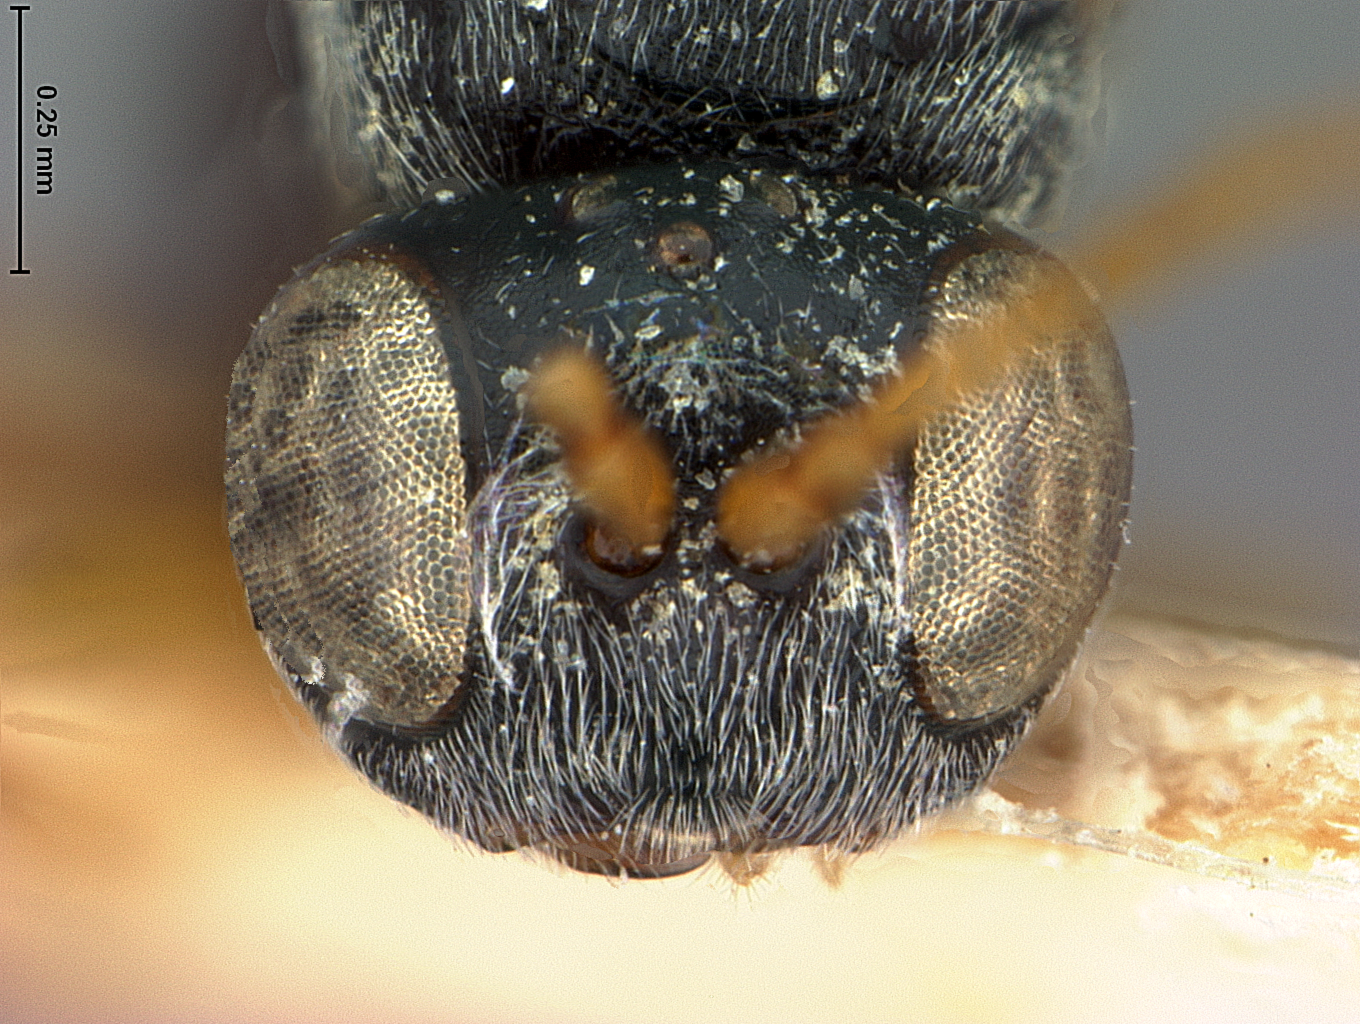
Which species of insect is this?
Periclistus arefactus
